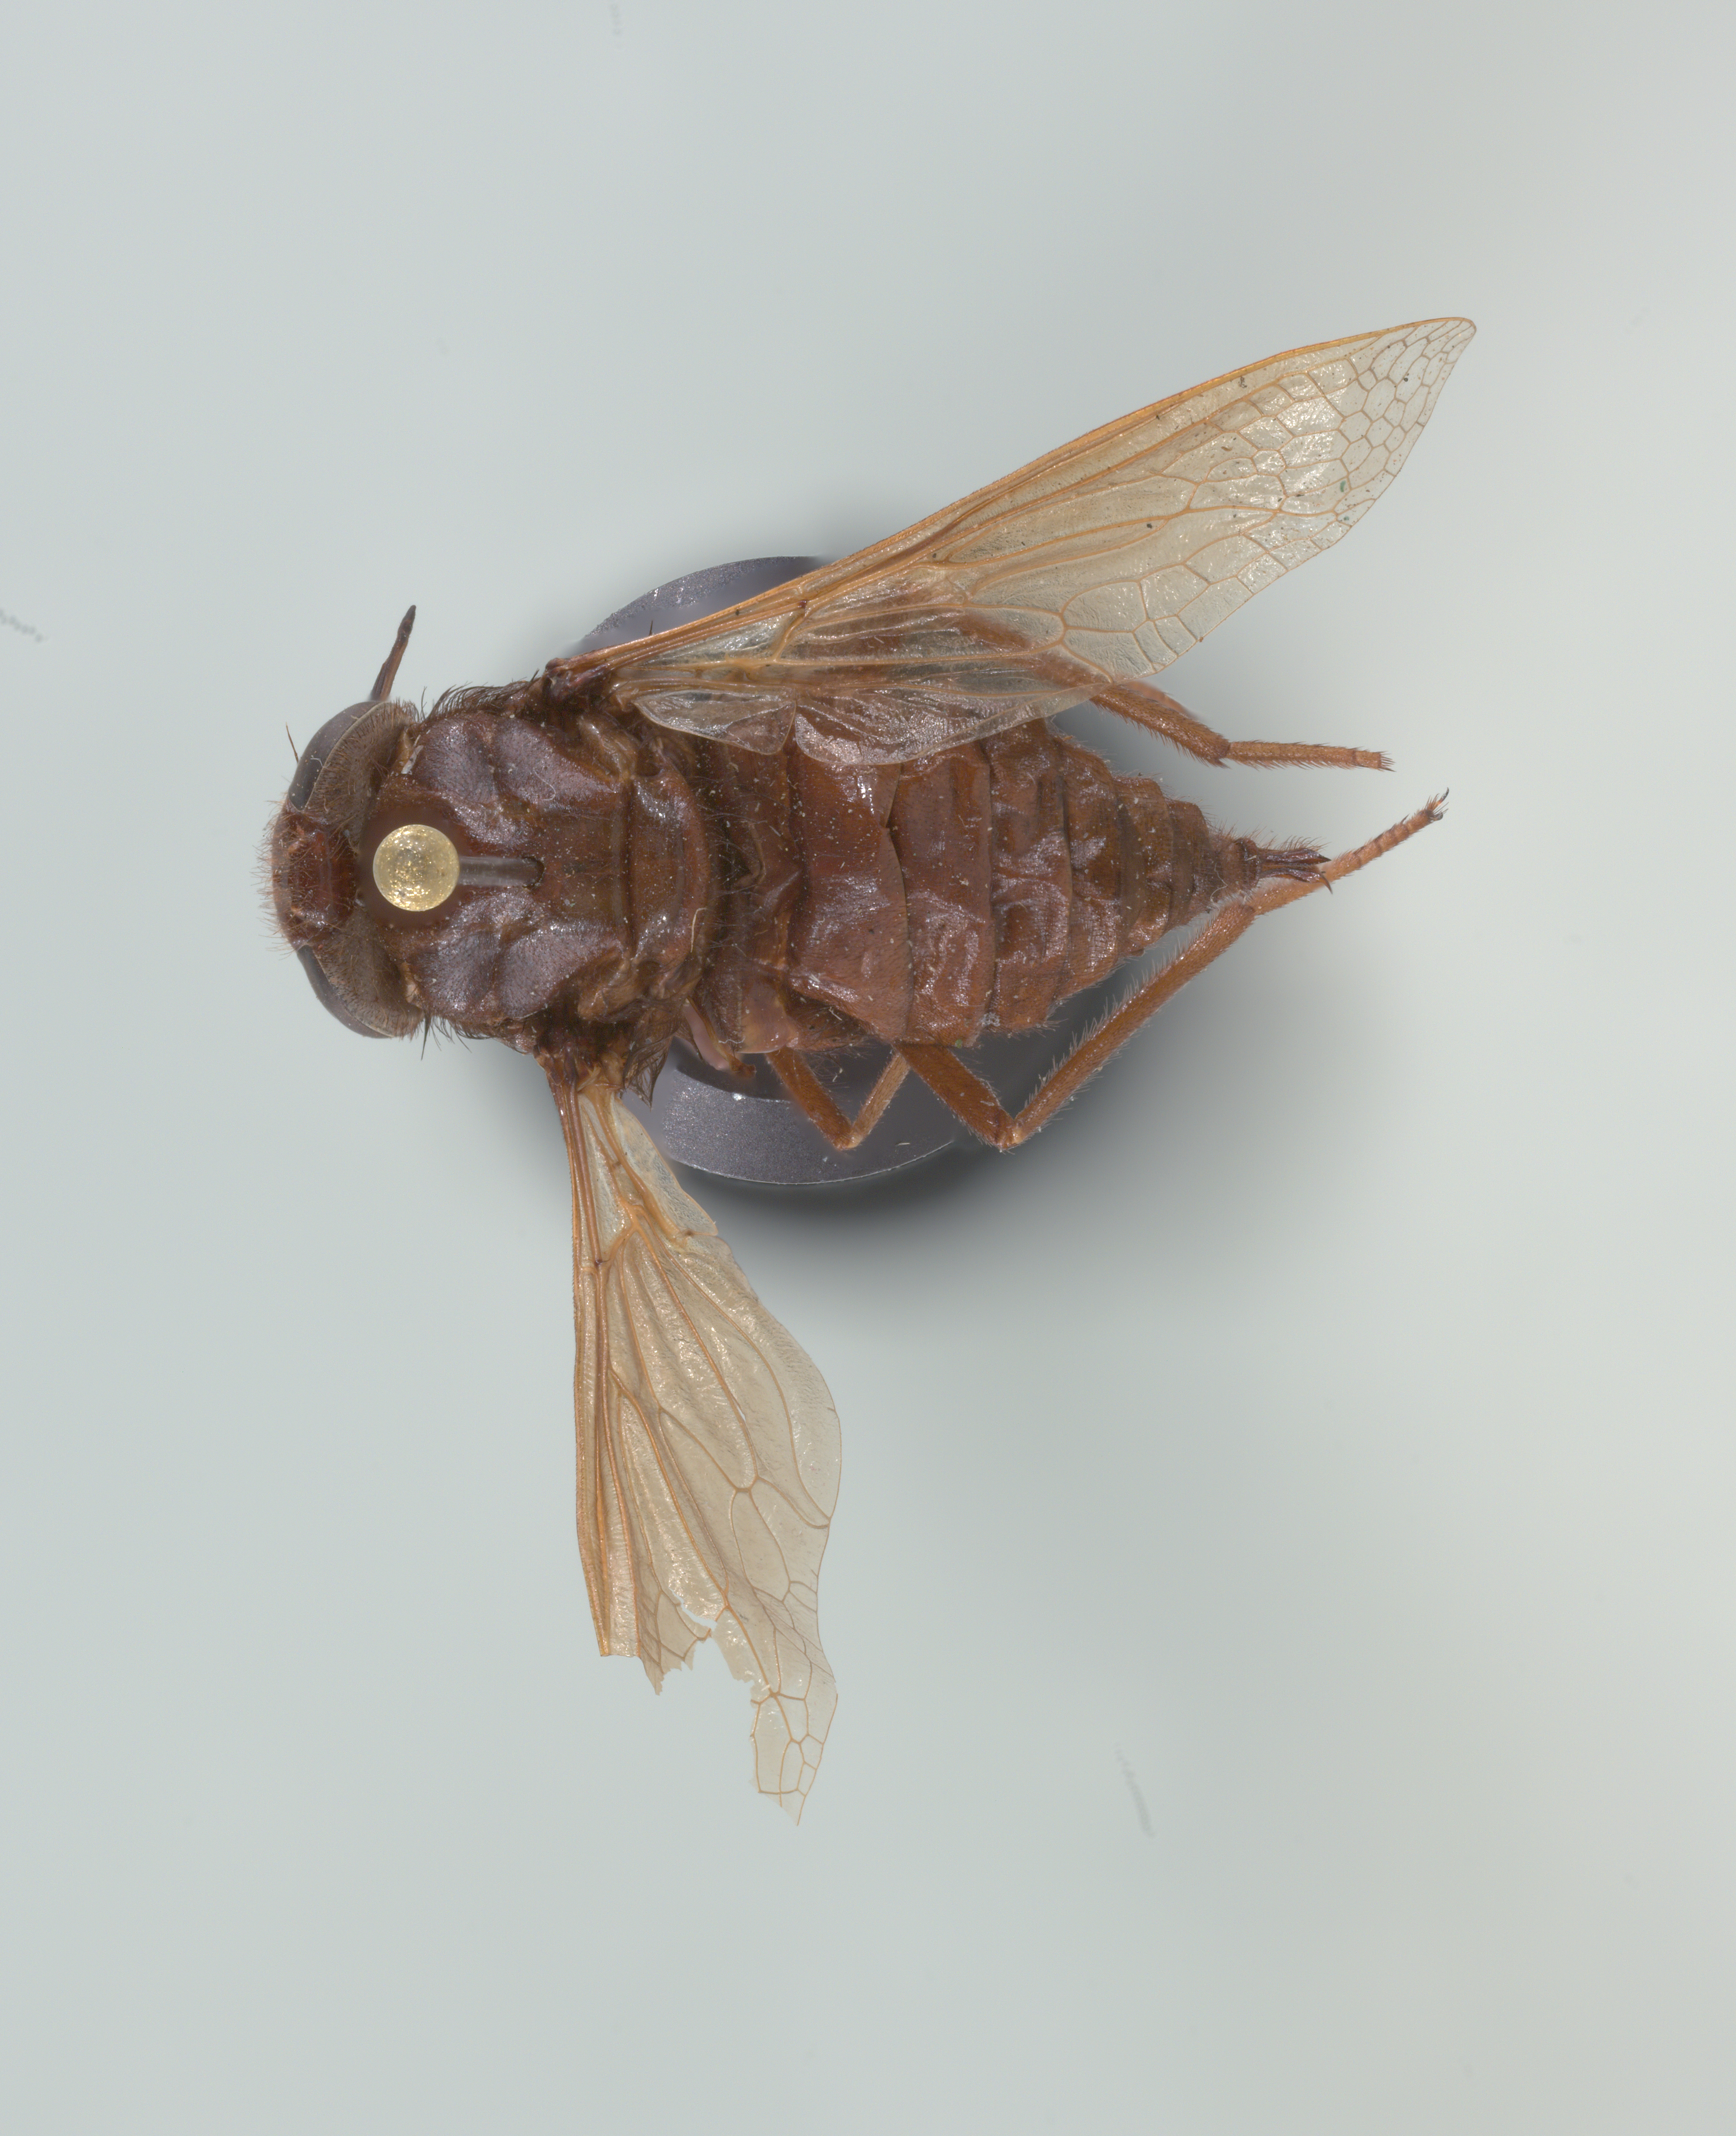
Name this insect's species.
Nemestrinus abdominalis
